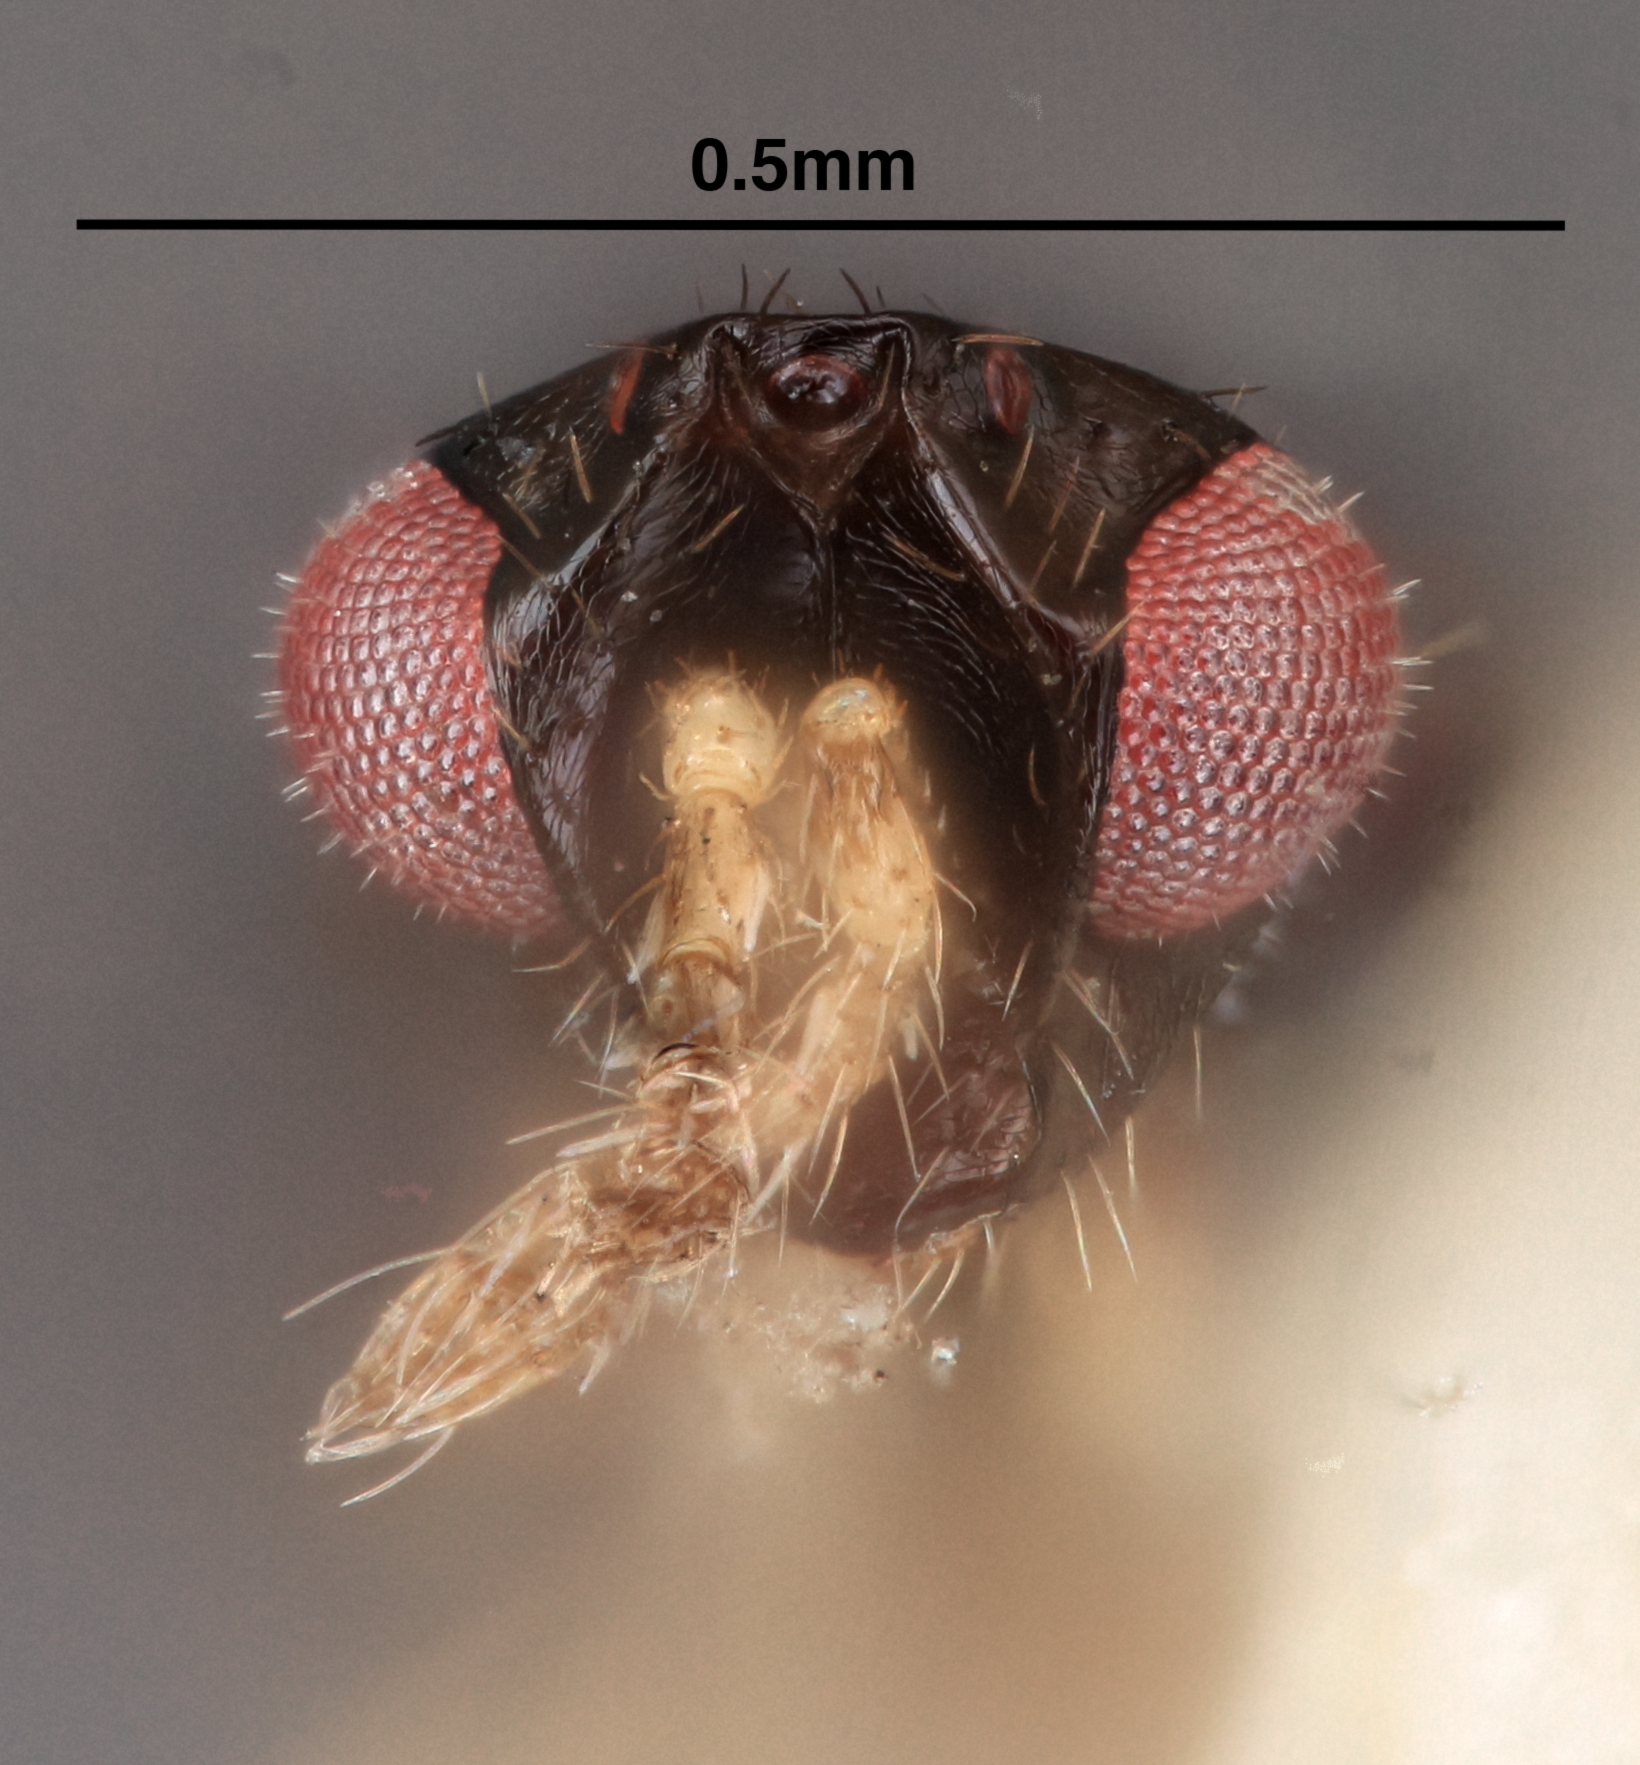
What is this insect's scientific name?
Tetrastichus dyrus
